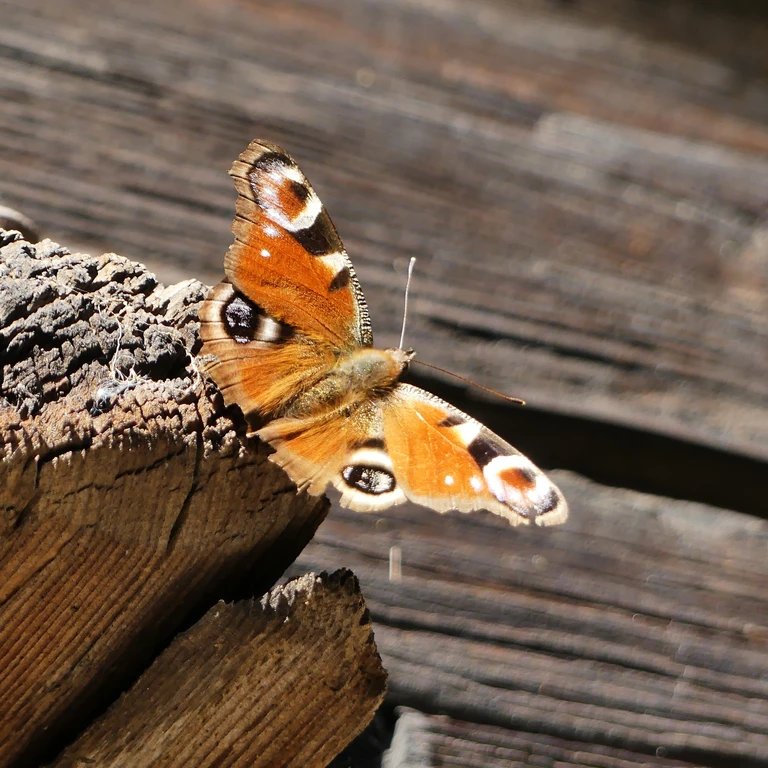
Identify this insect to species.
Aglais io
